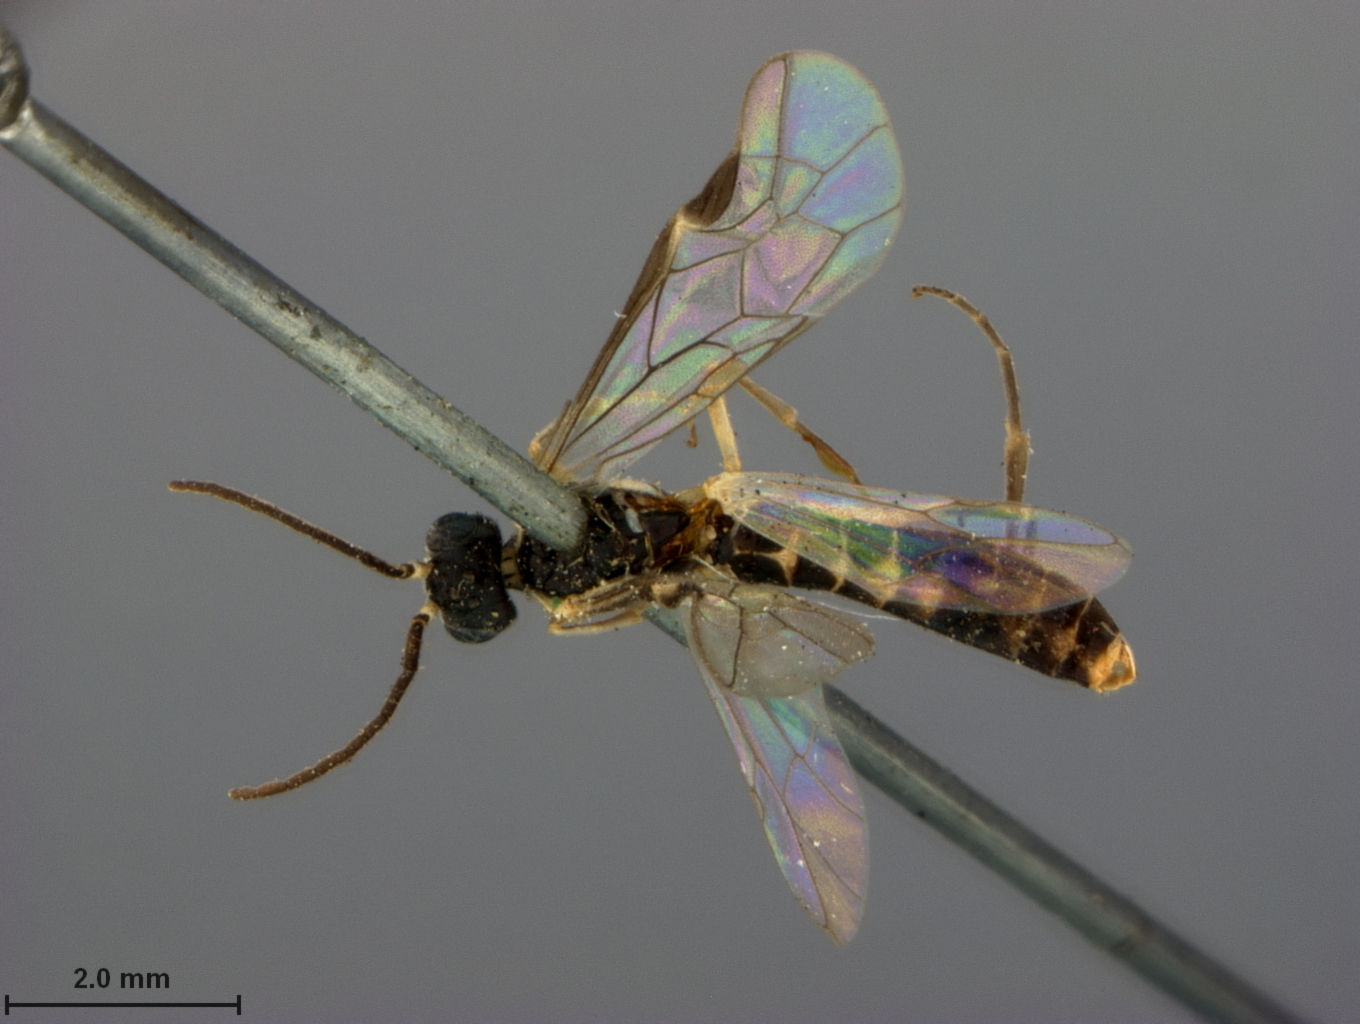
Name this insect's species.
Emphytus angustus
